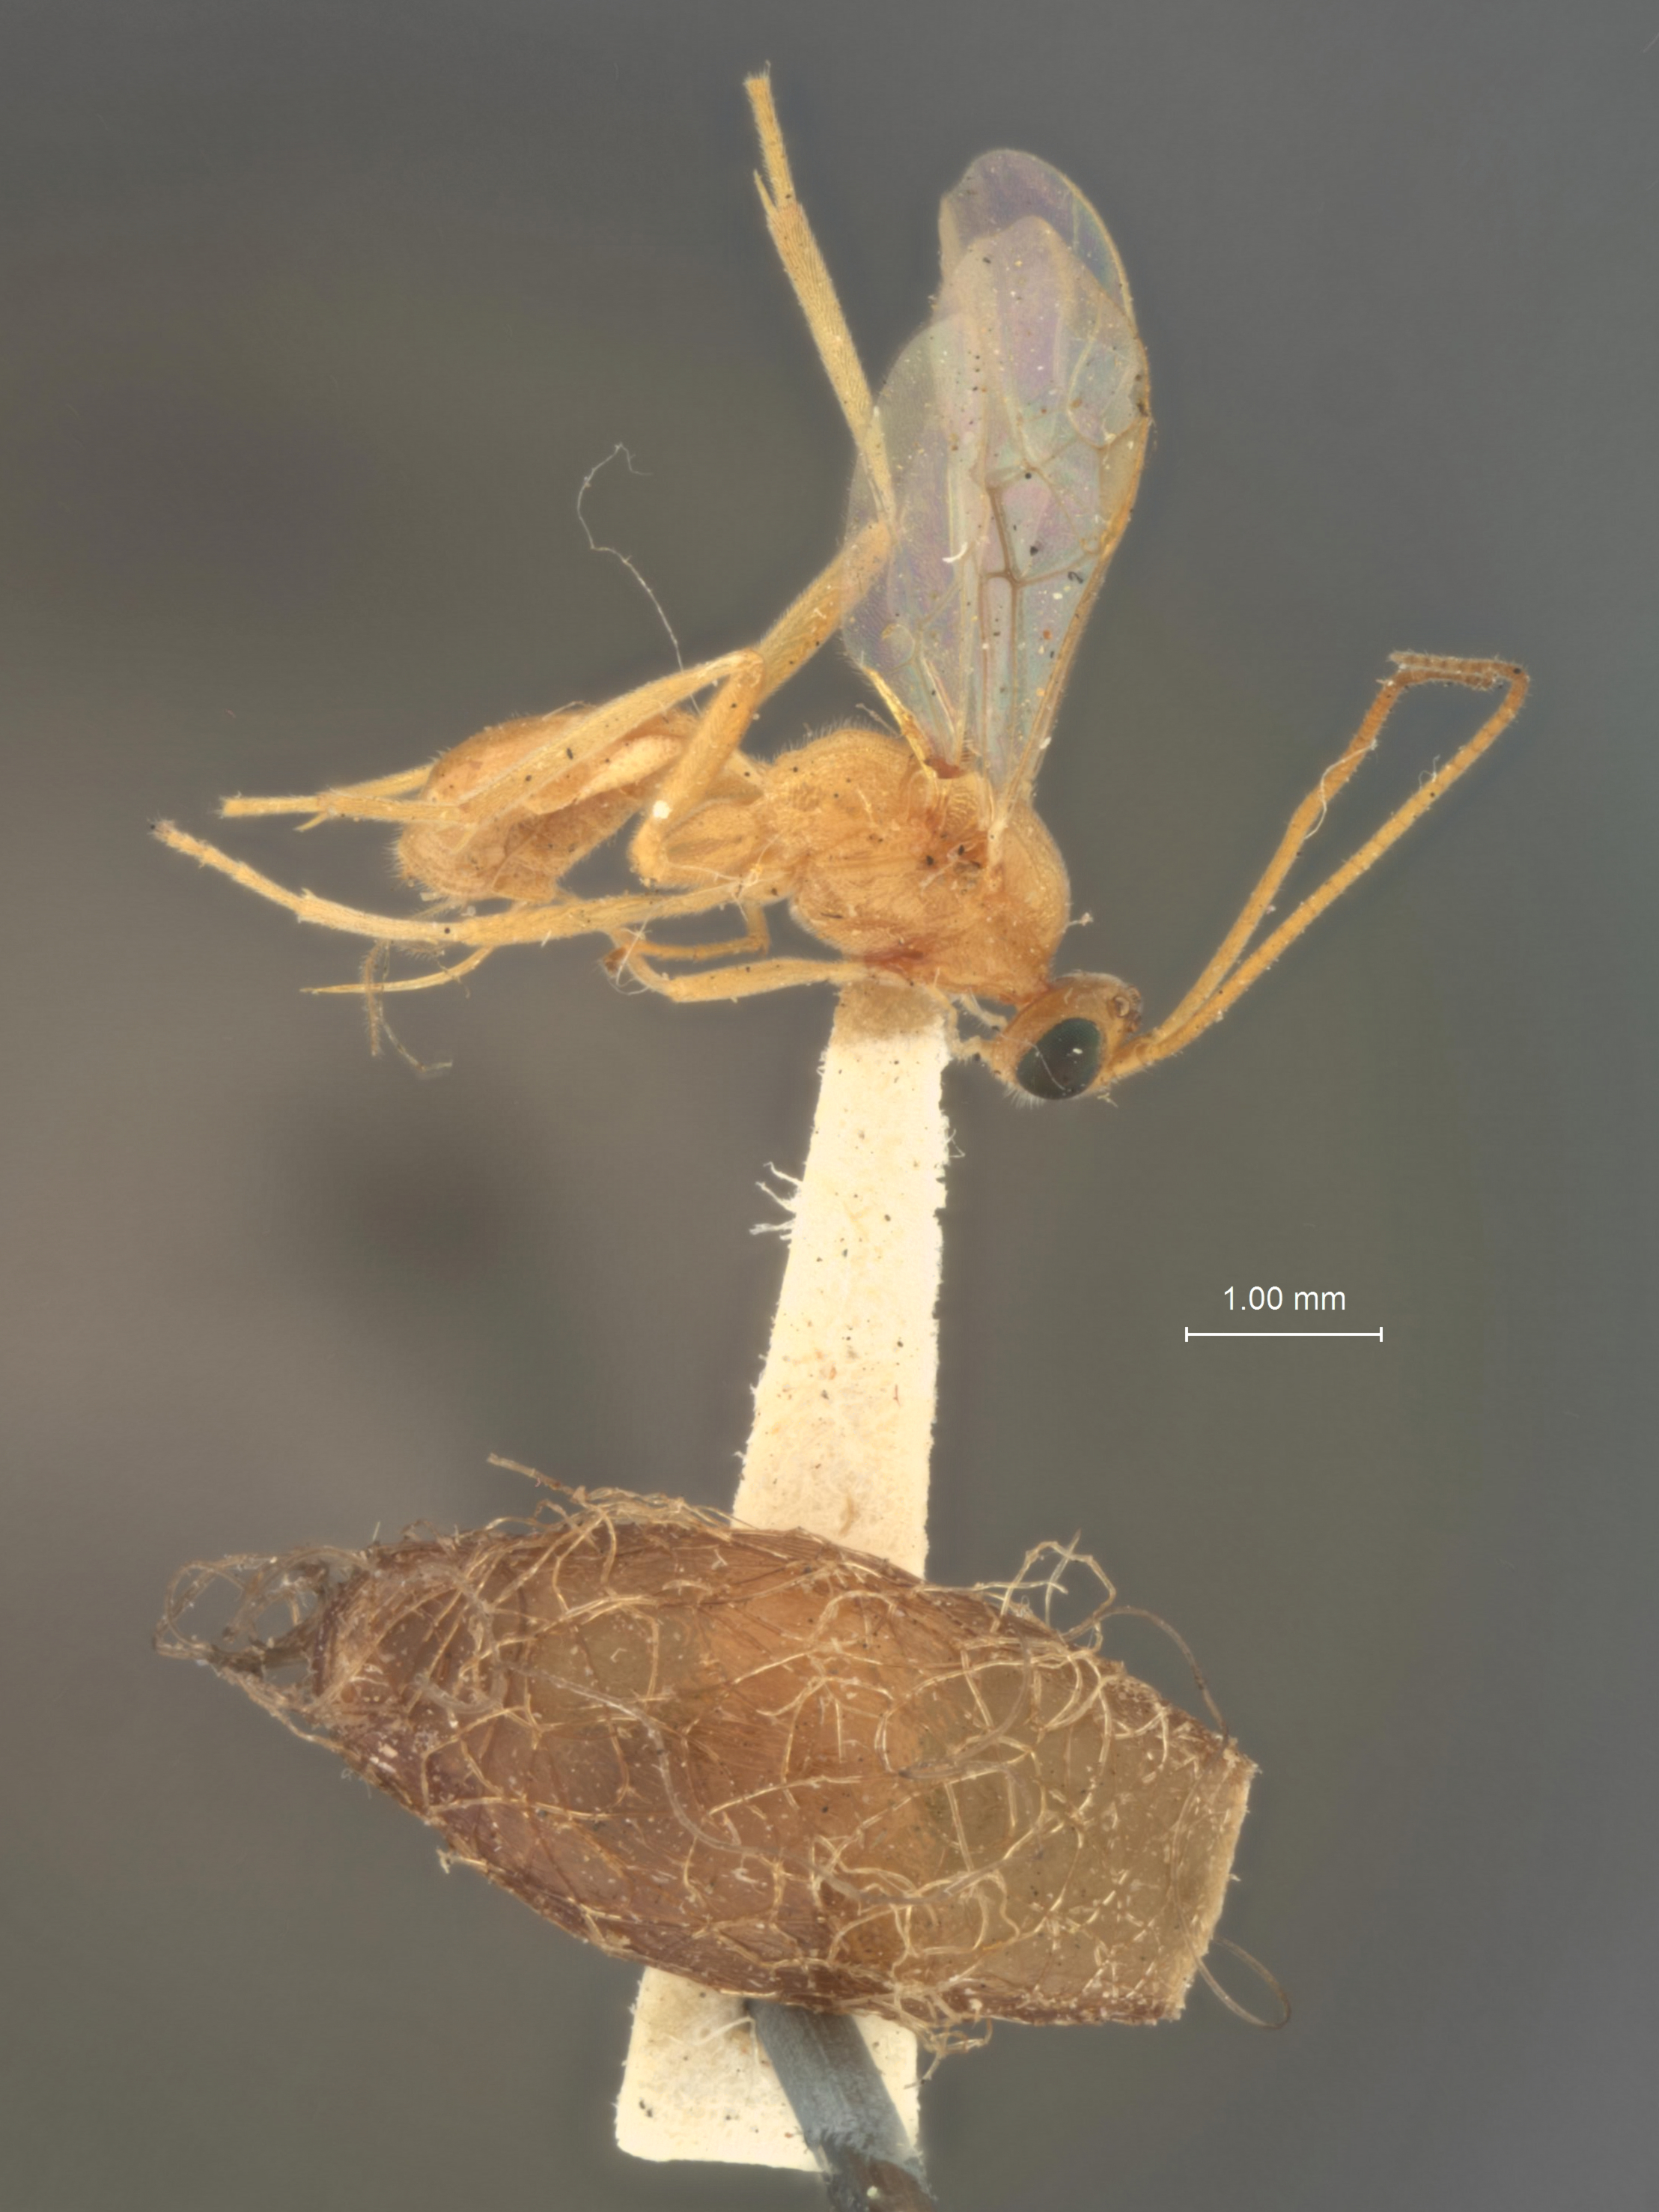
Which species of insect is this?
Meteorus laphygmae
